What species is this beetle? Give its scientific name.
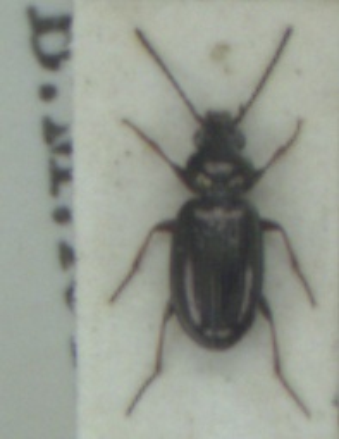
Bembidion properans
